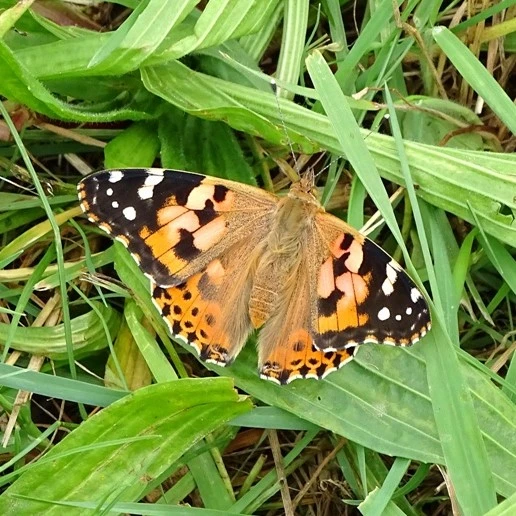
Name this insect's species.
Vanessa cardui
